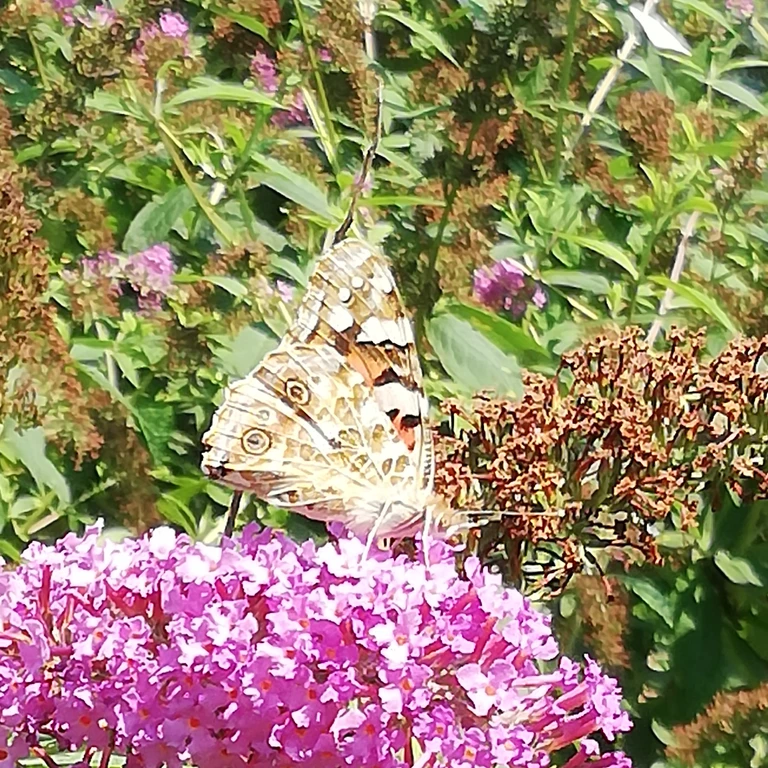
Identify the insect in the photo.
Vanessa cardui
